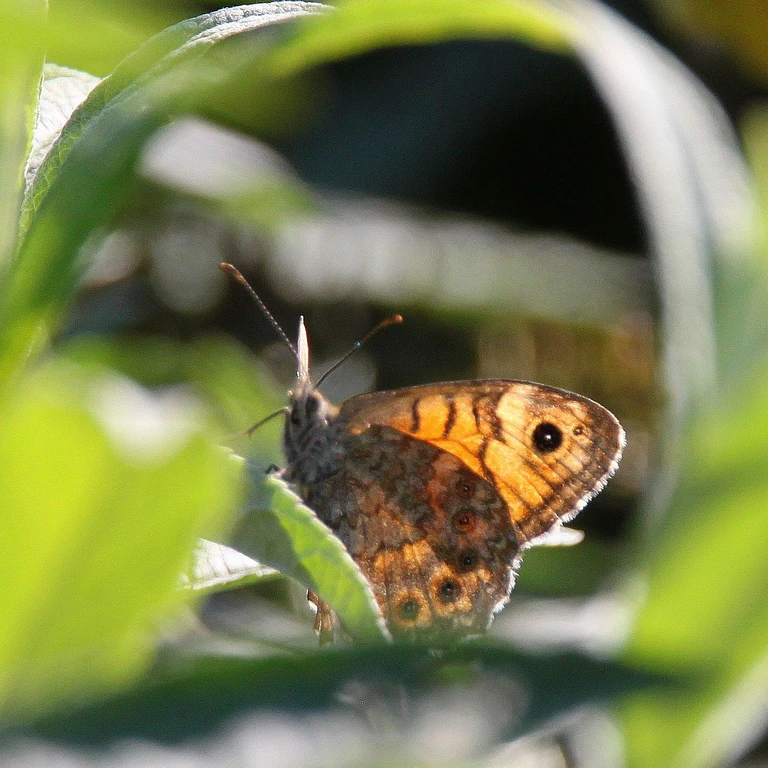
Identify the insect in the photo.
Lasiommata megera (also Pararge megera)
